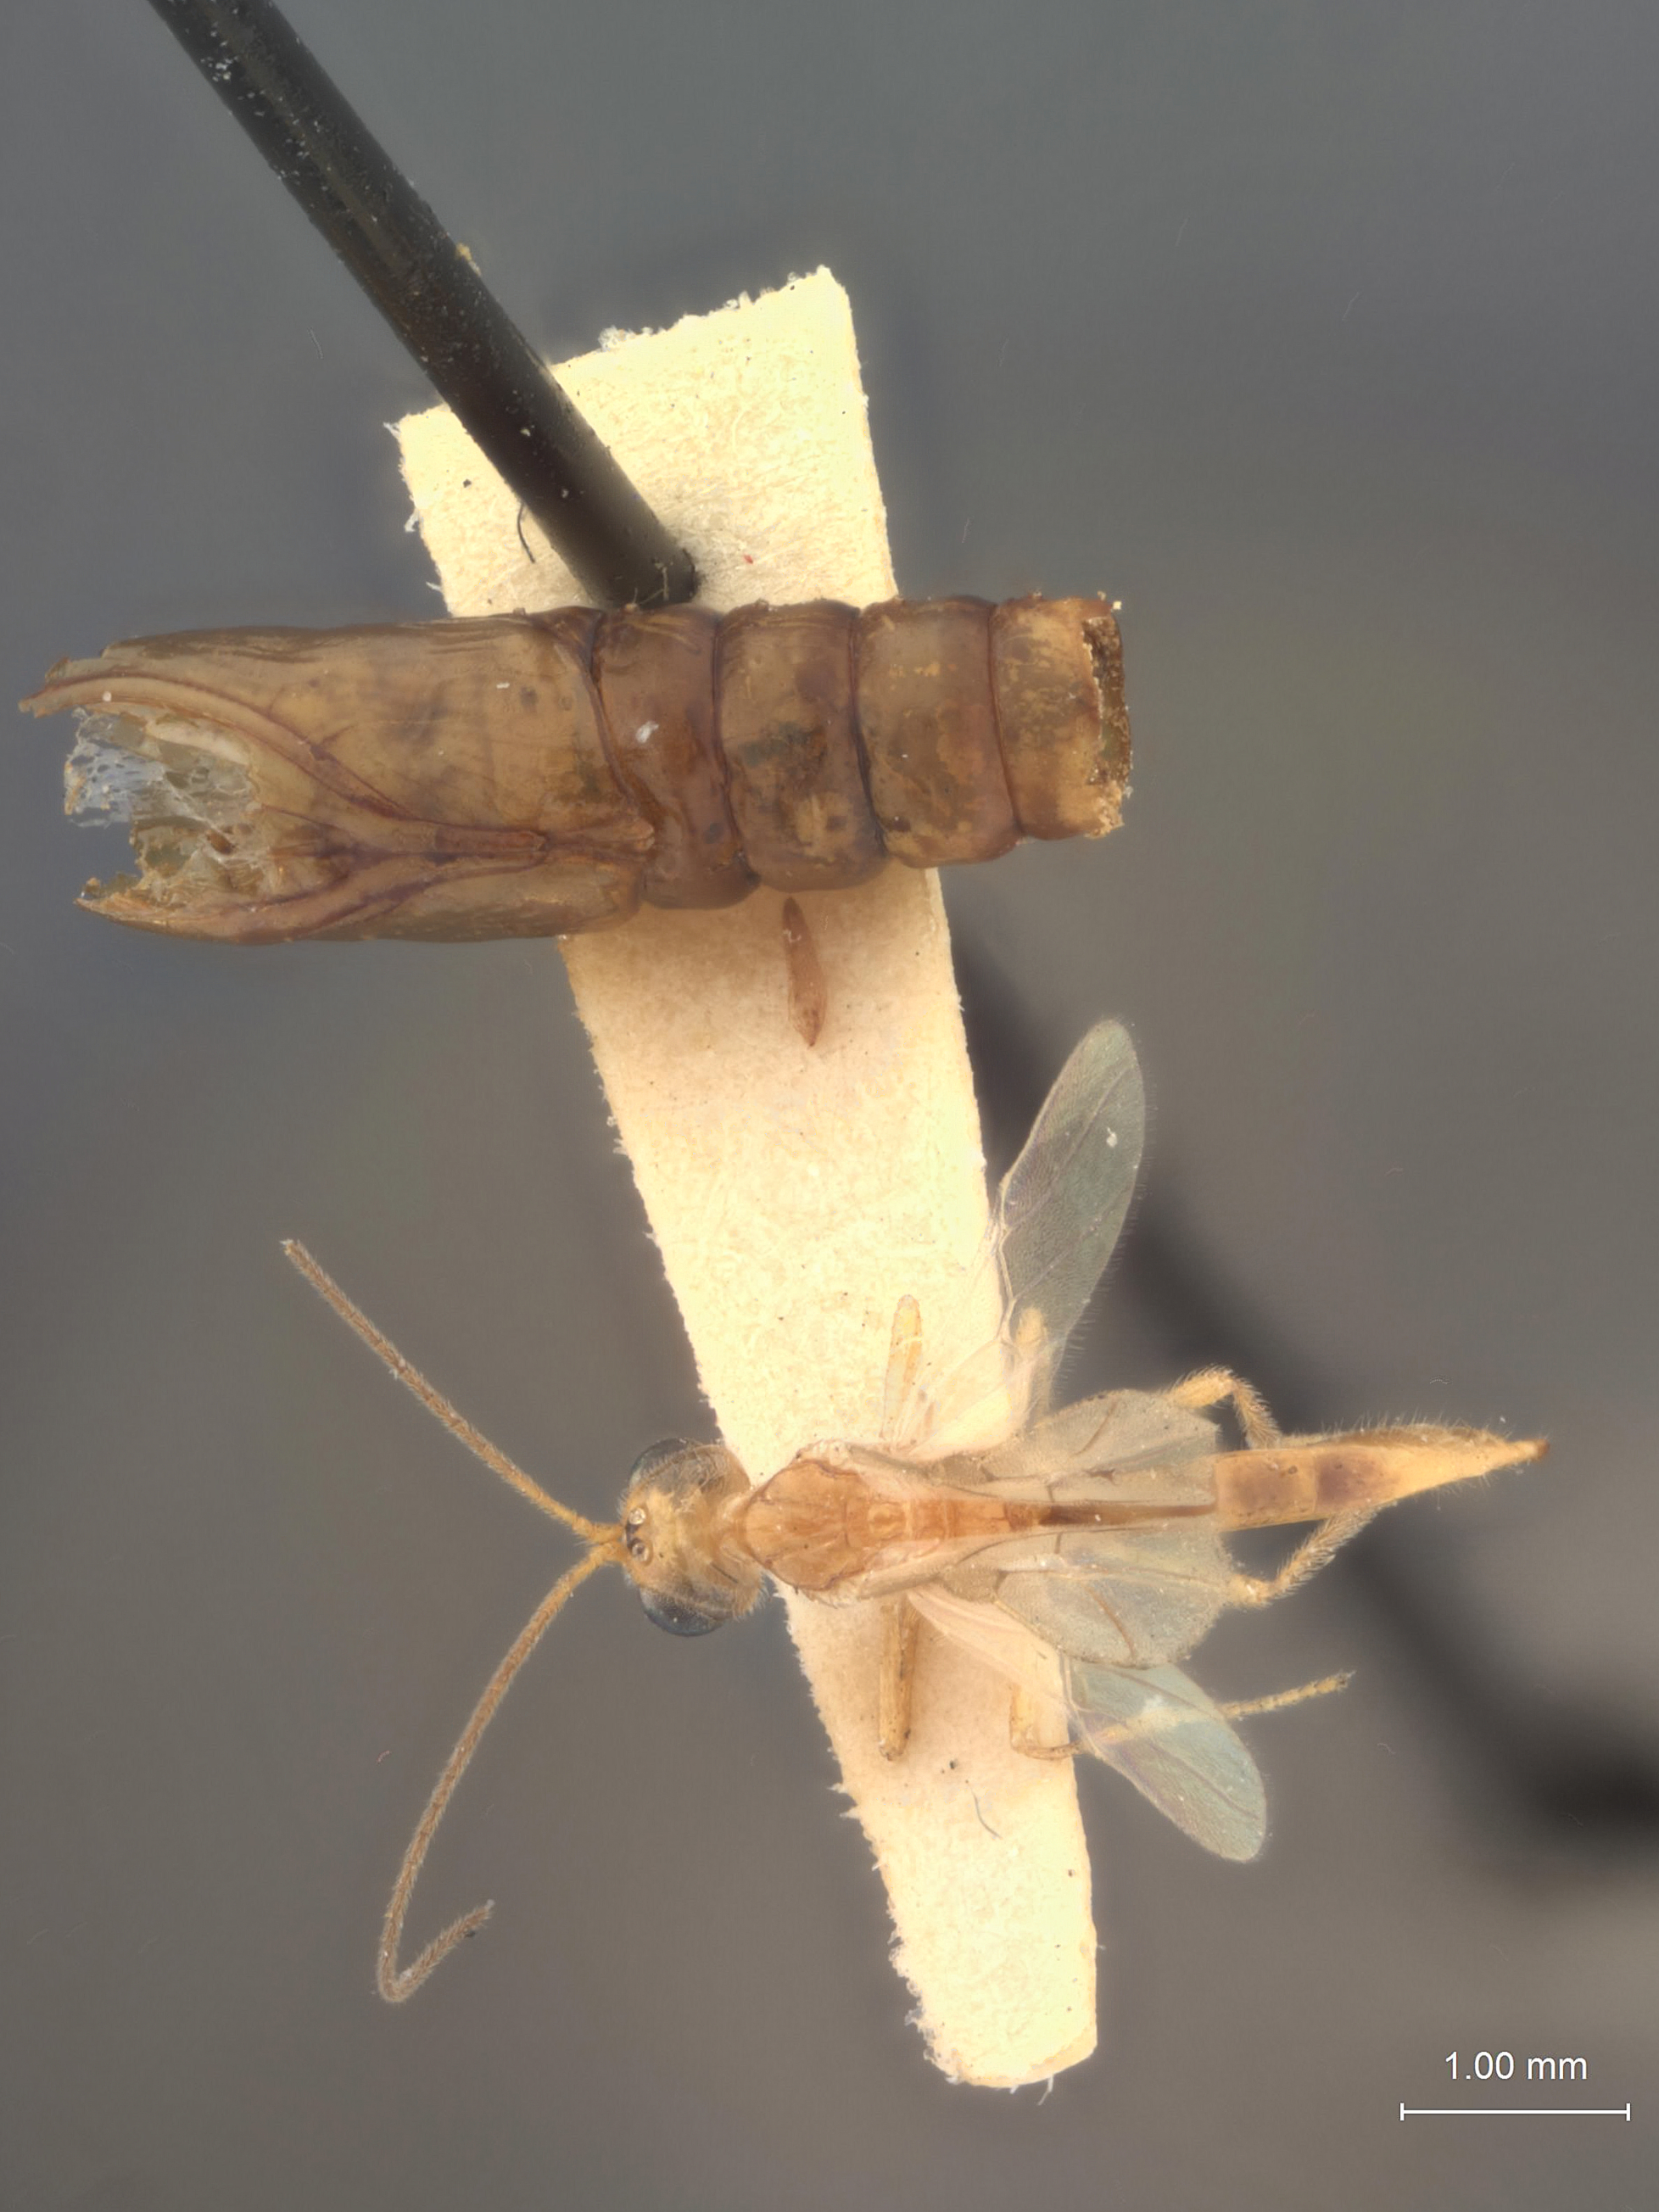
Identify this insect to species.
Meteoridea japonensis
